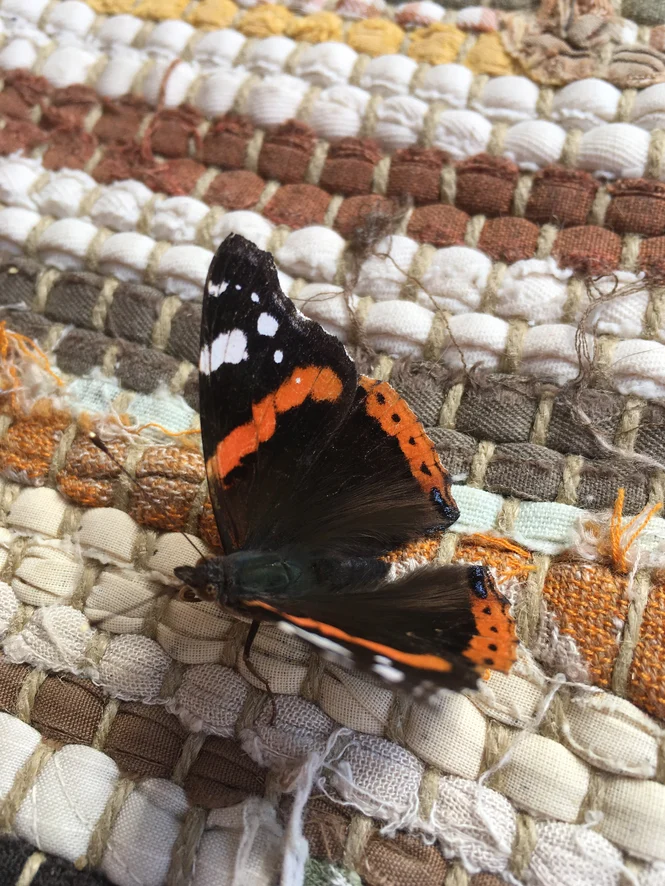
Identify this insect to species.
Vanessa atalanta
